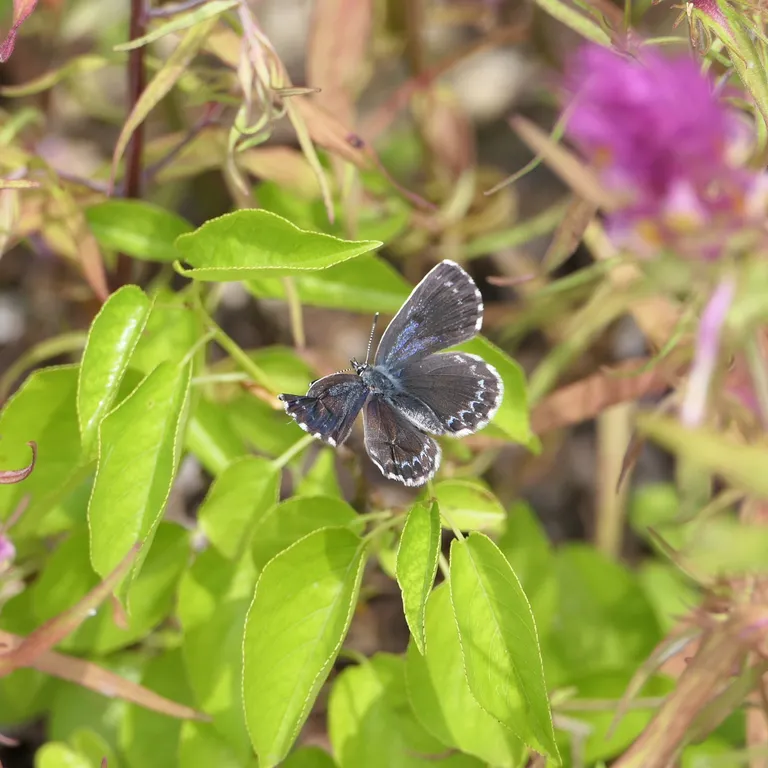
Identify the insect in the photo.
Scolitantides orion
